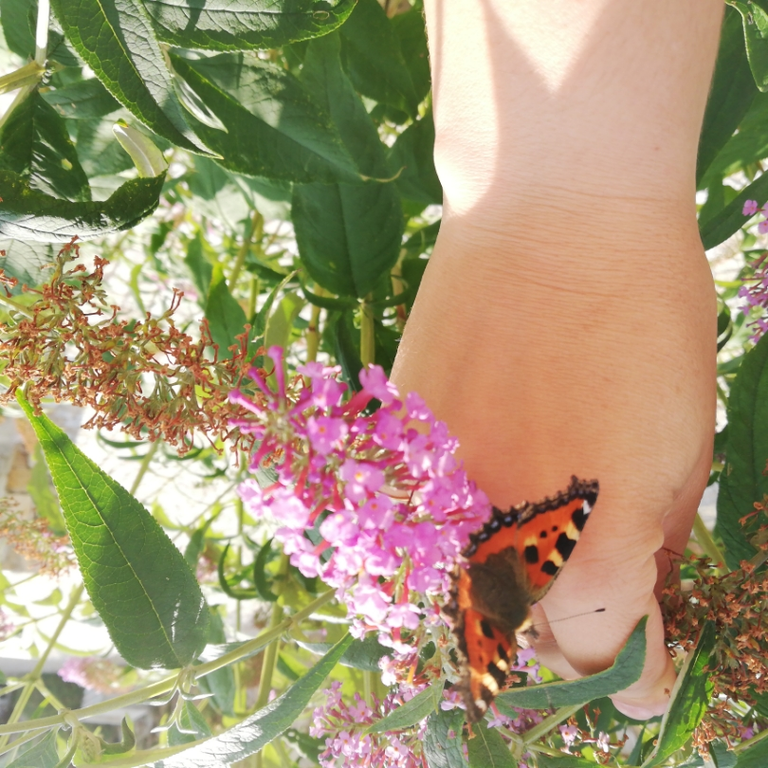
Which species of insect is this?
Aglais urticae
